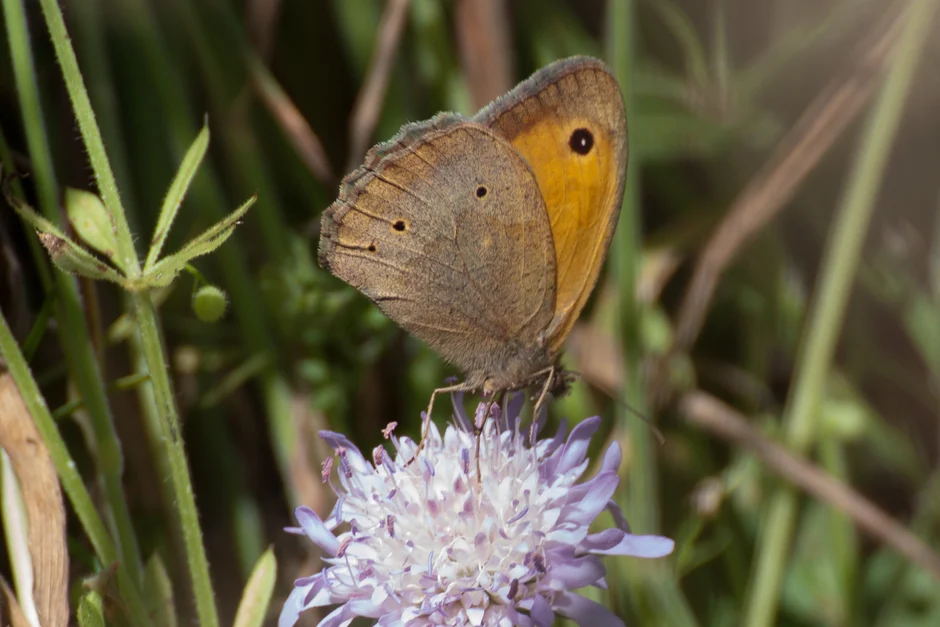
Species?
Maniola jurtina
